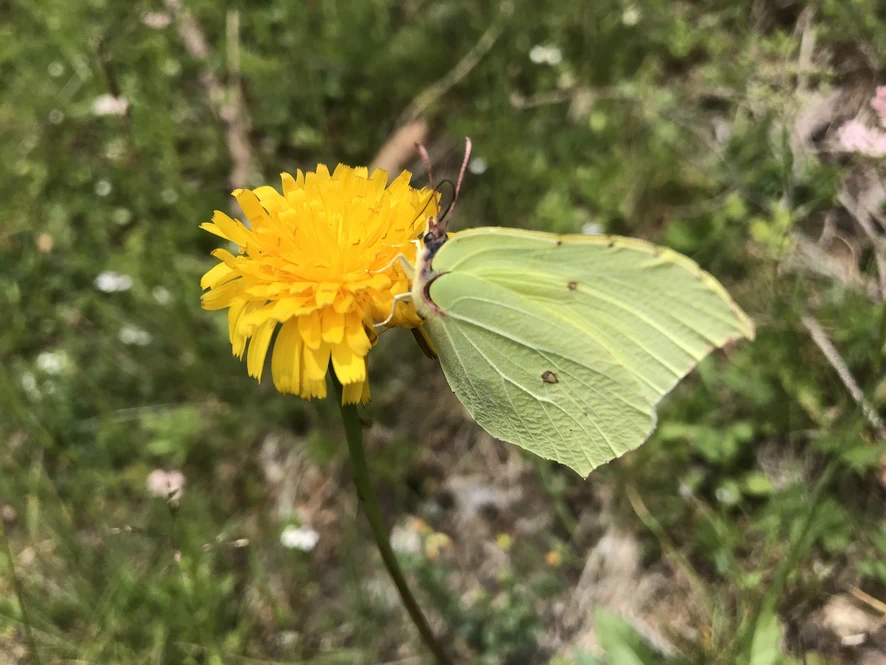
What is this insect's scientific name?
Gonepteryx rhamni
